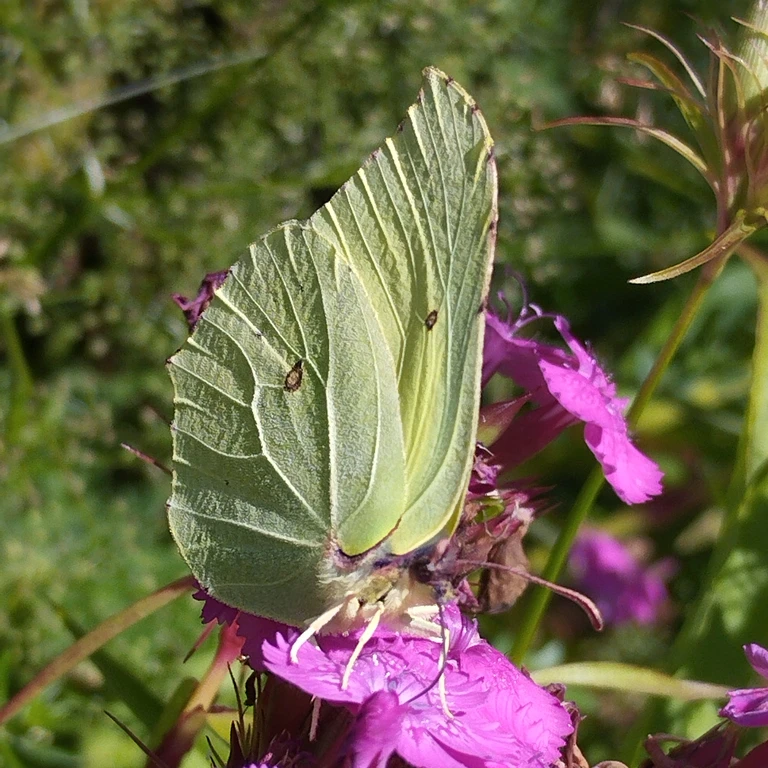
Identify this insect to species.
Gonepteryx rhamni
